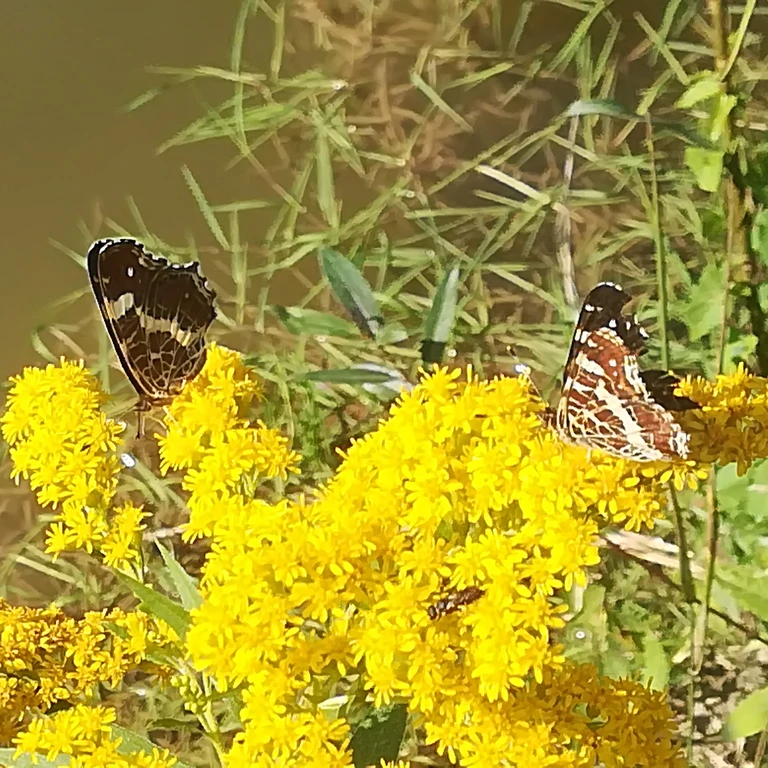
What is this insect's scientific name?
Araschnia levana
